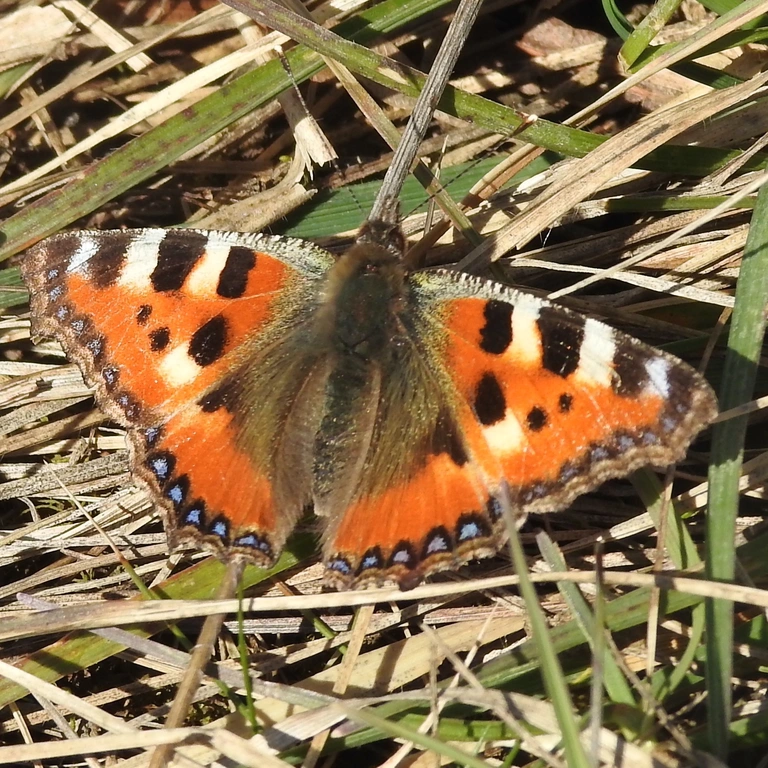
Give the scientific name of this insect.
Aglais urticae
